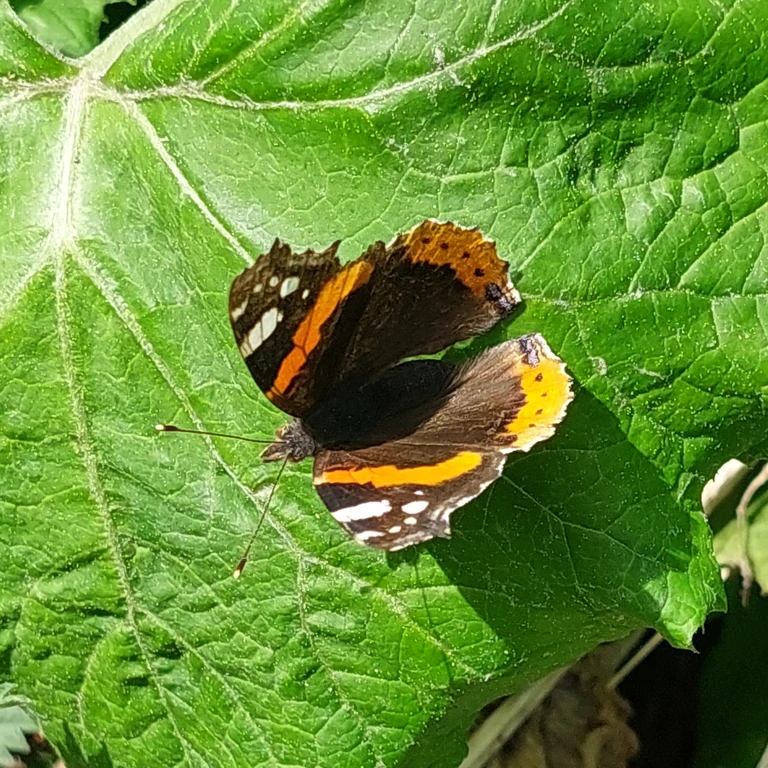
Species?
Vanessa atalanta
